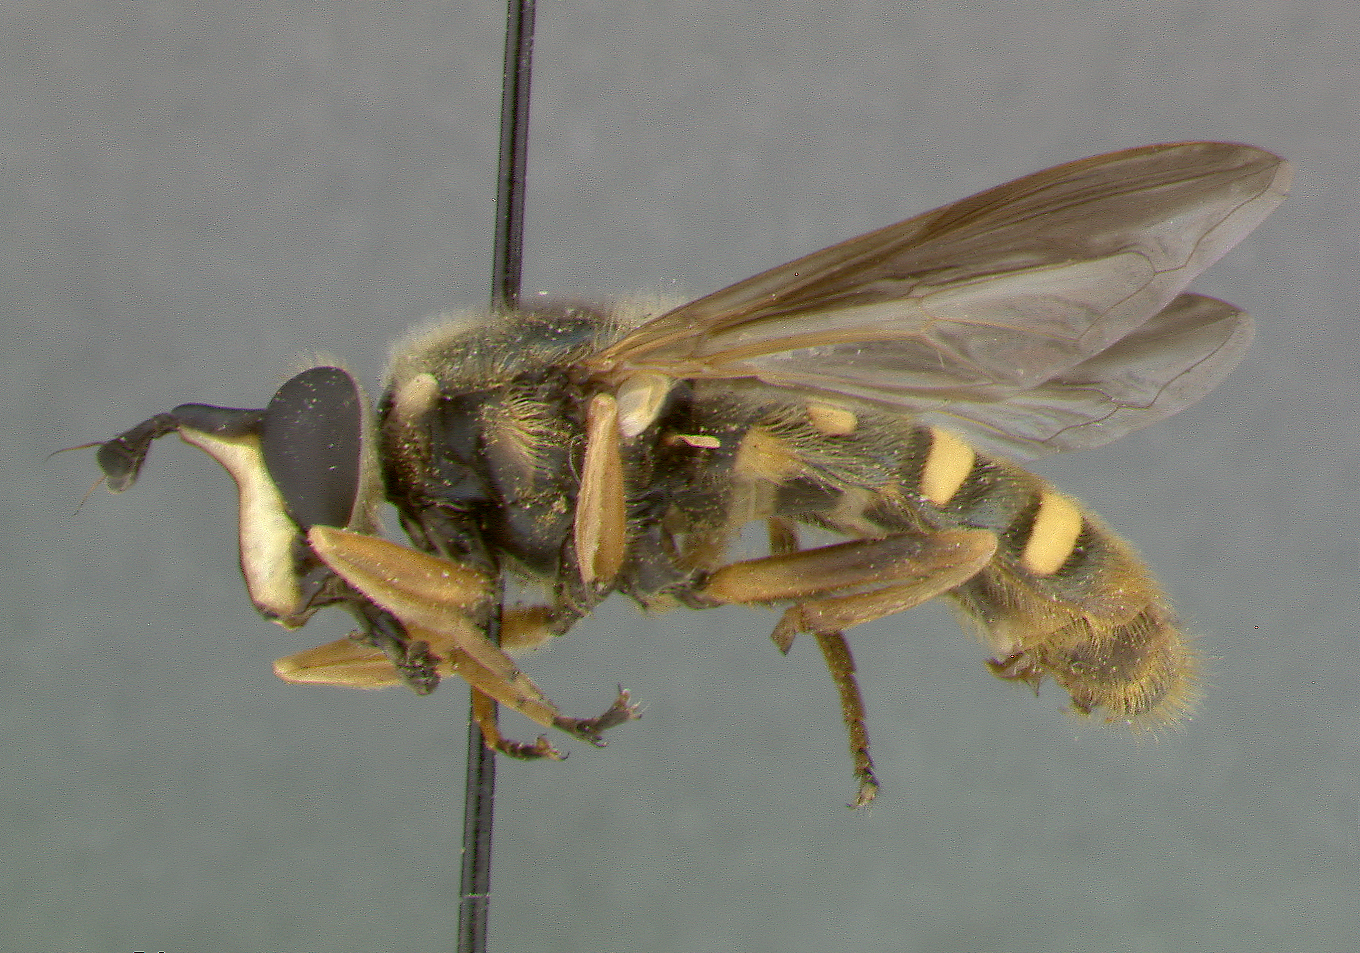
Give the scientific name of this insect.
Somula marivirginiae
